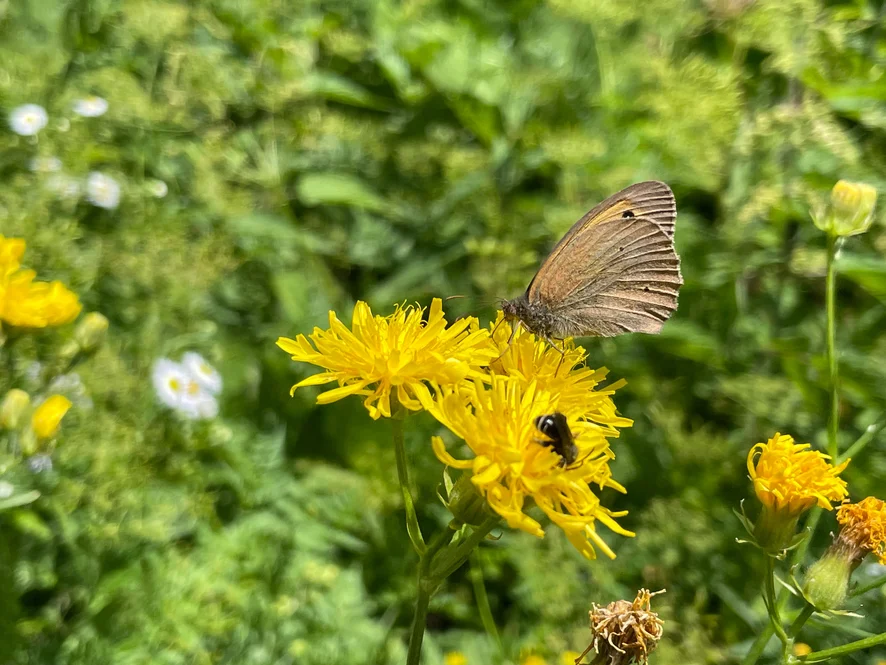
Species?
Maniola jurtina
